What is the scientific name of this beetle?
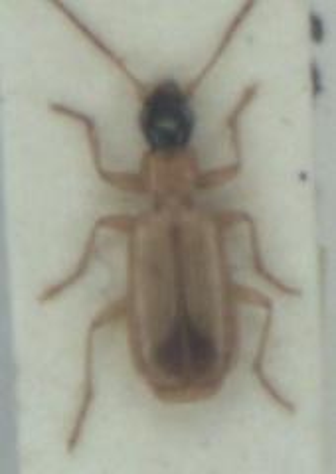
Demetrias monostigma
